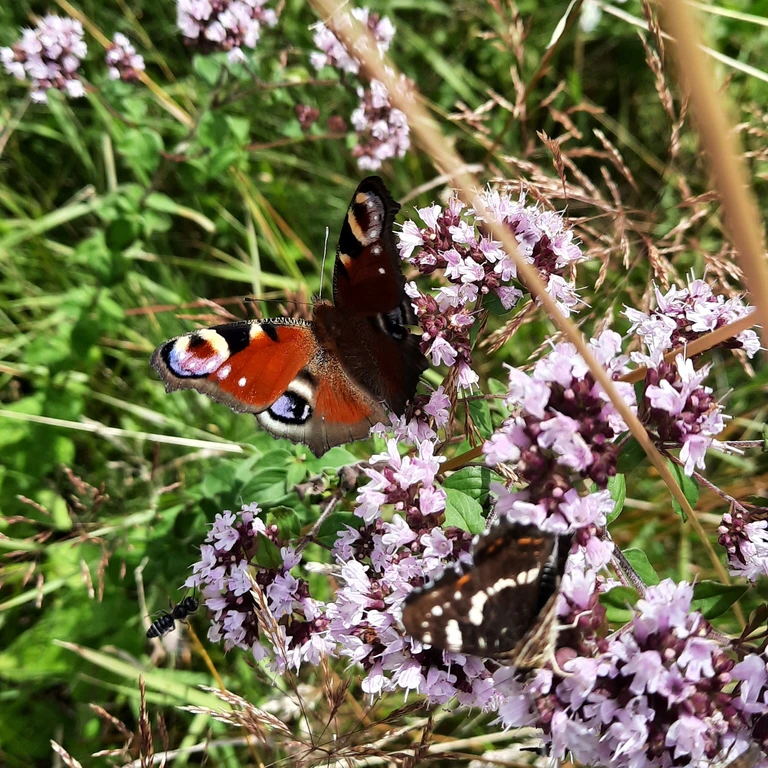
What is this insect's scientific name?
Aglais io
